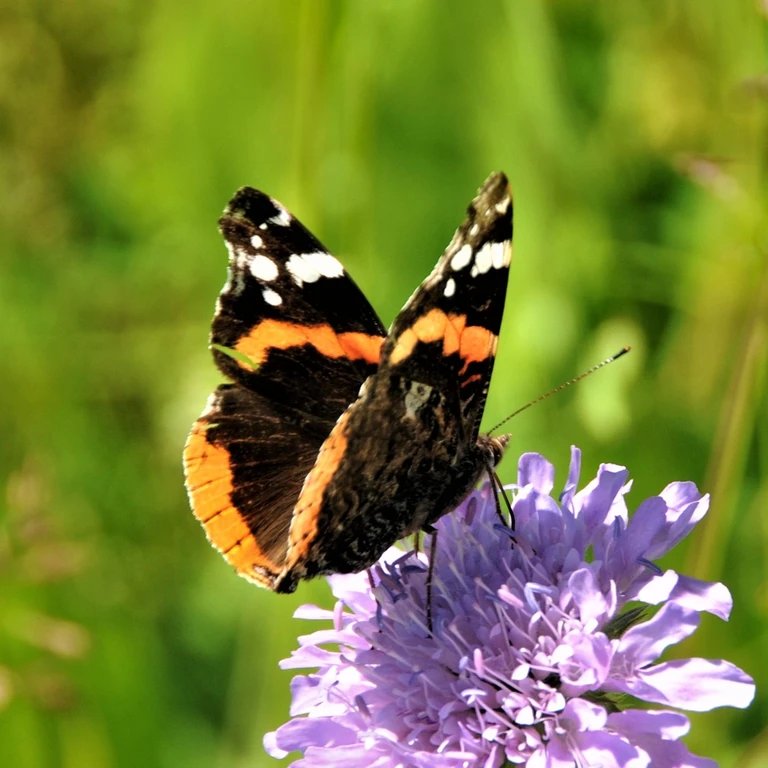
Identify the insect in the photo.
Vanessa atalanta
